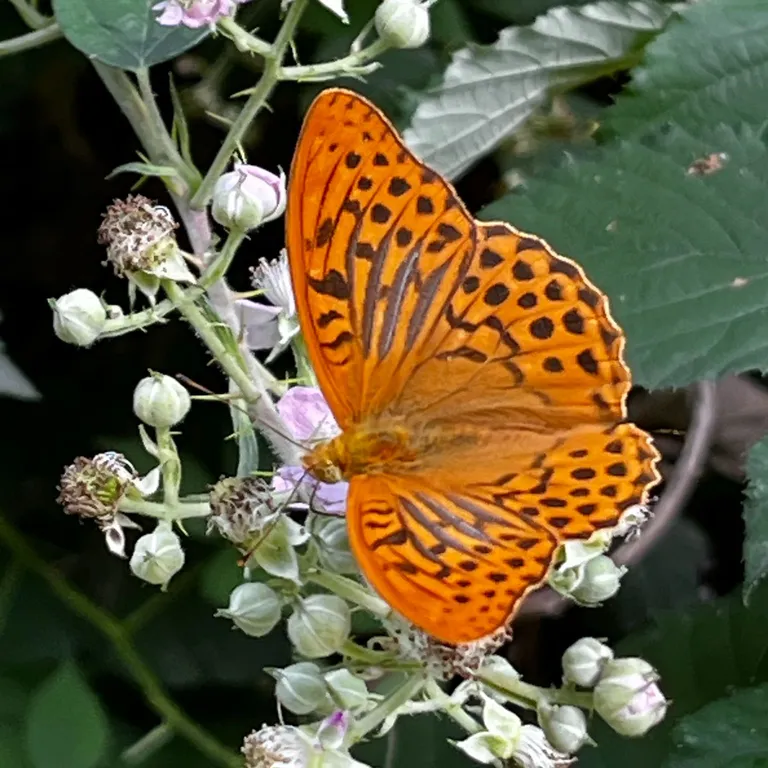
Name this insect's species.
Argynnis paphia
